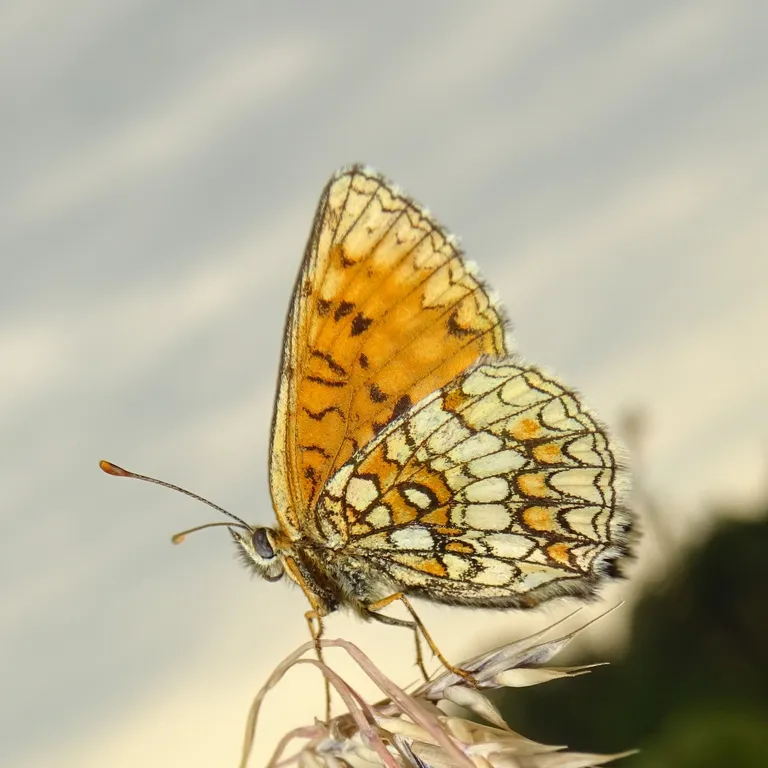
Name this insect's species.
Melitaea athalia
